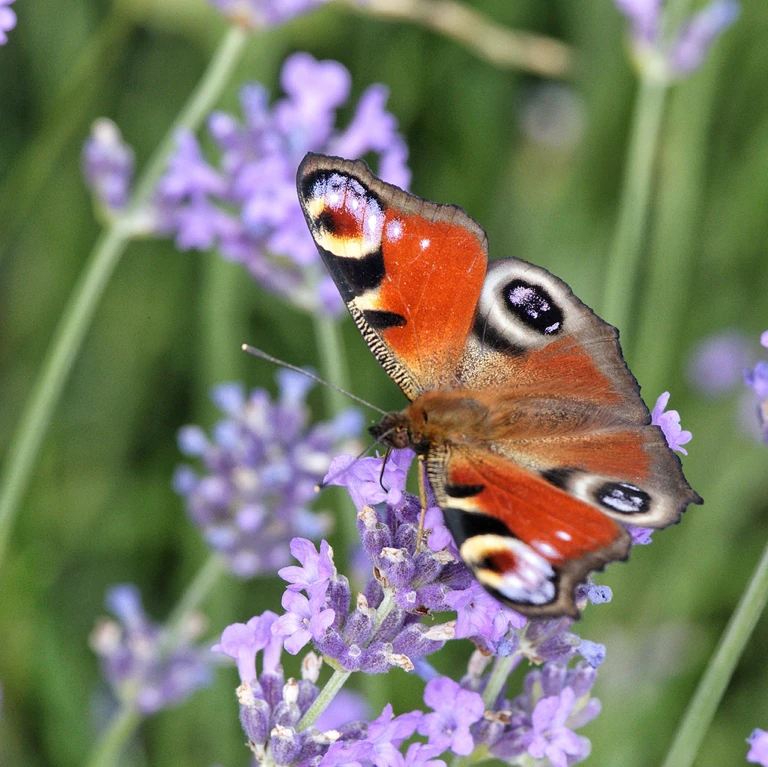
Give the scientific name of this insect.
Aglais io
